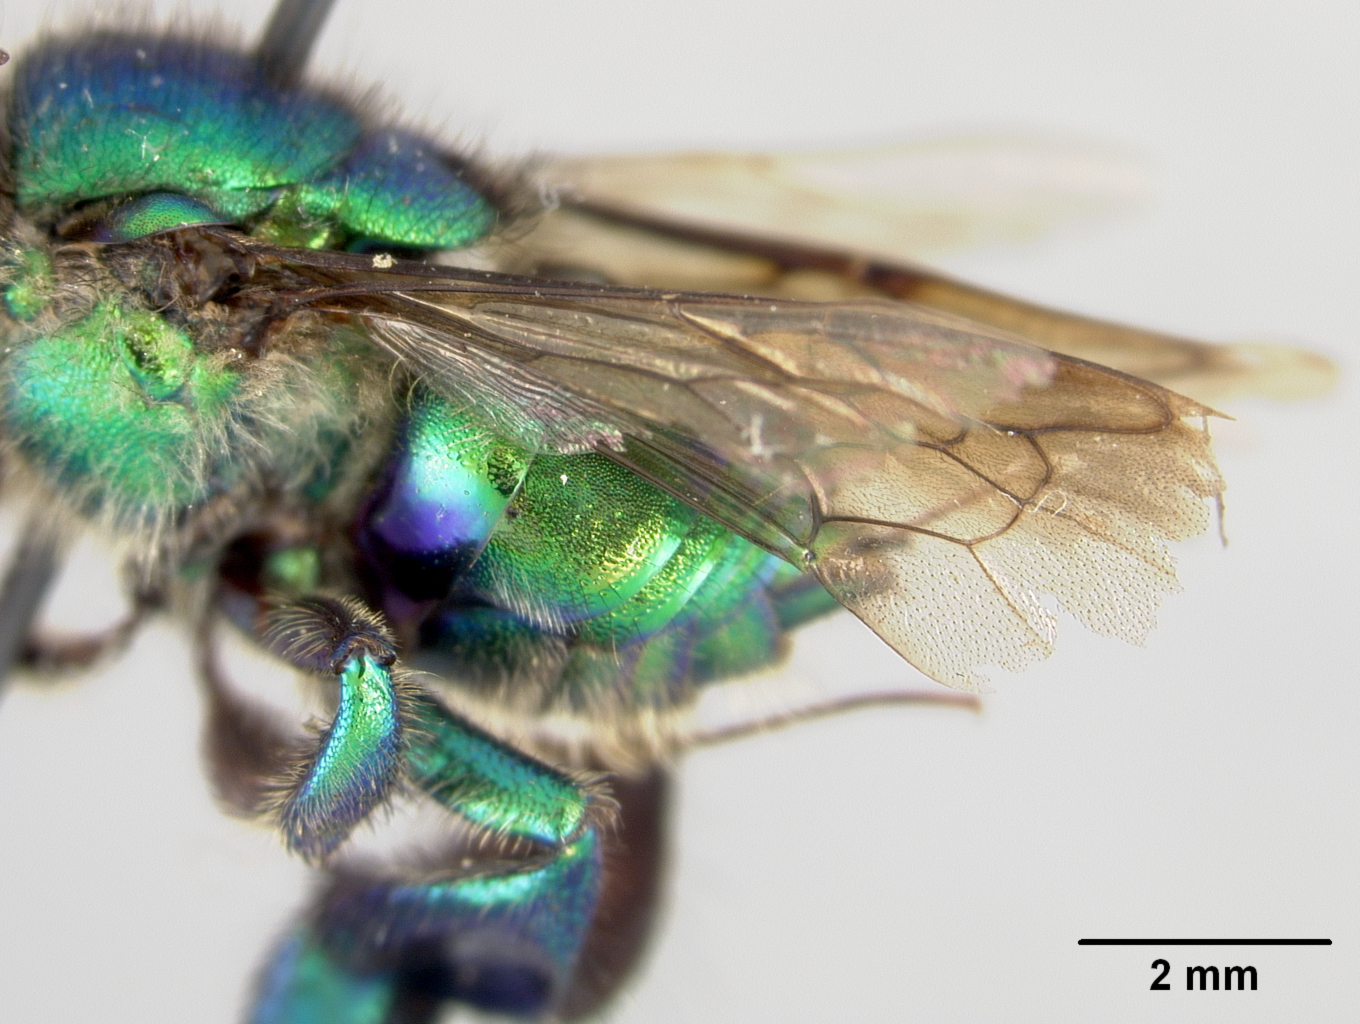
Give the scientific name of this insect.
Euglossa turbinifex
